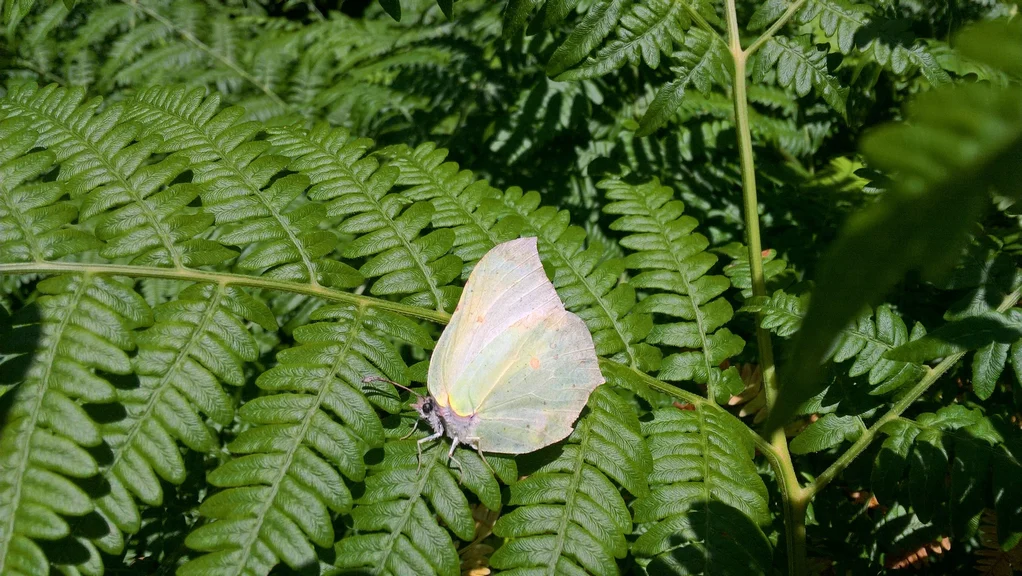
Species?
Gonepteryx rhamni
